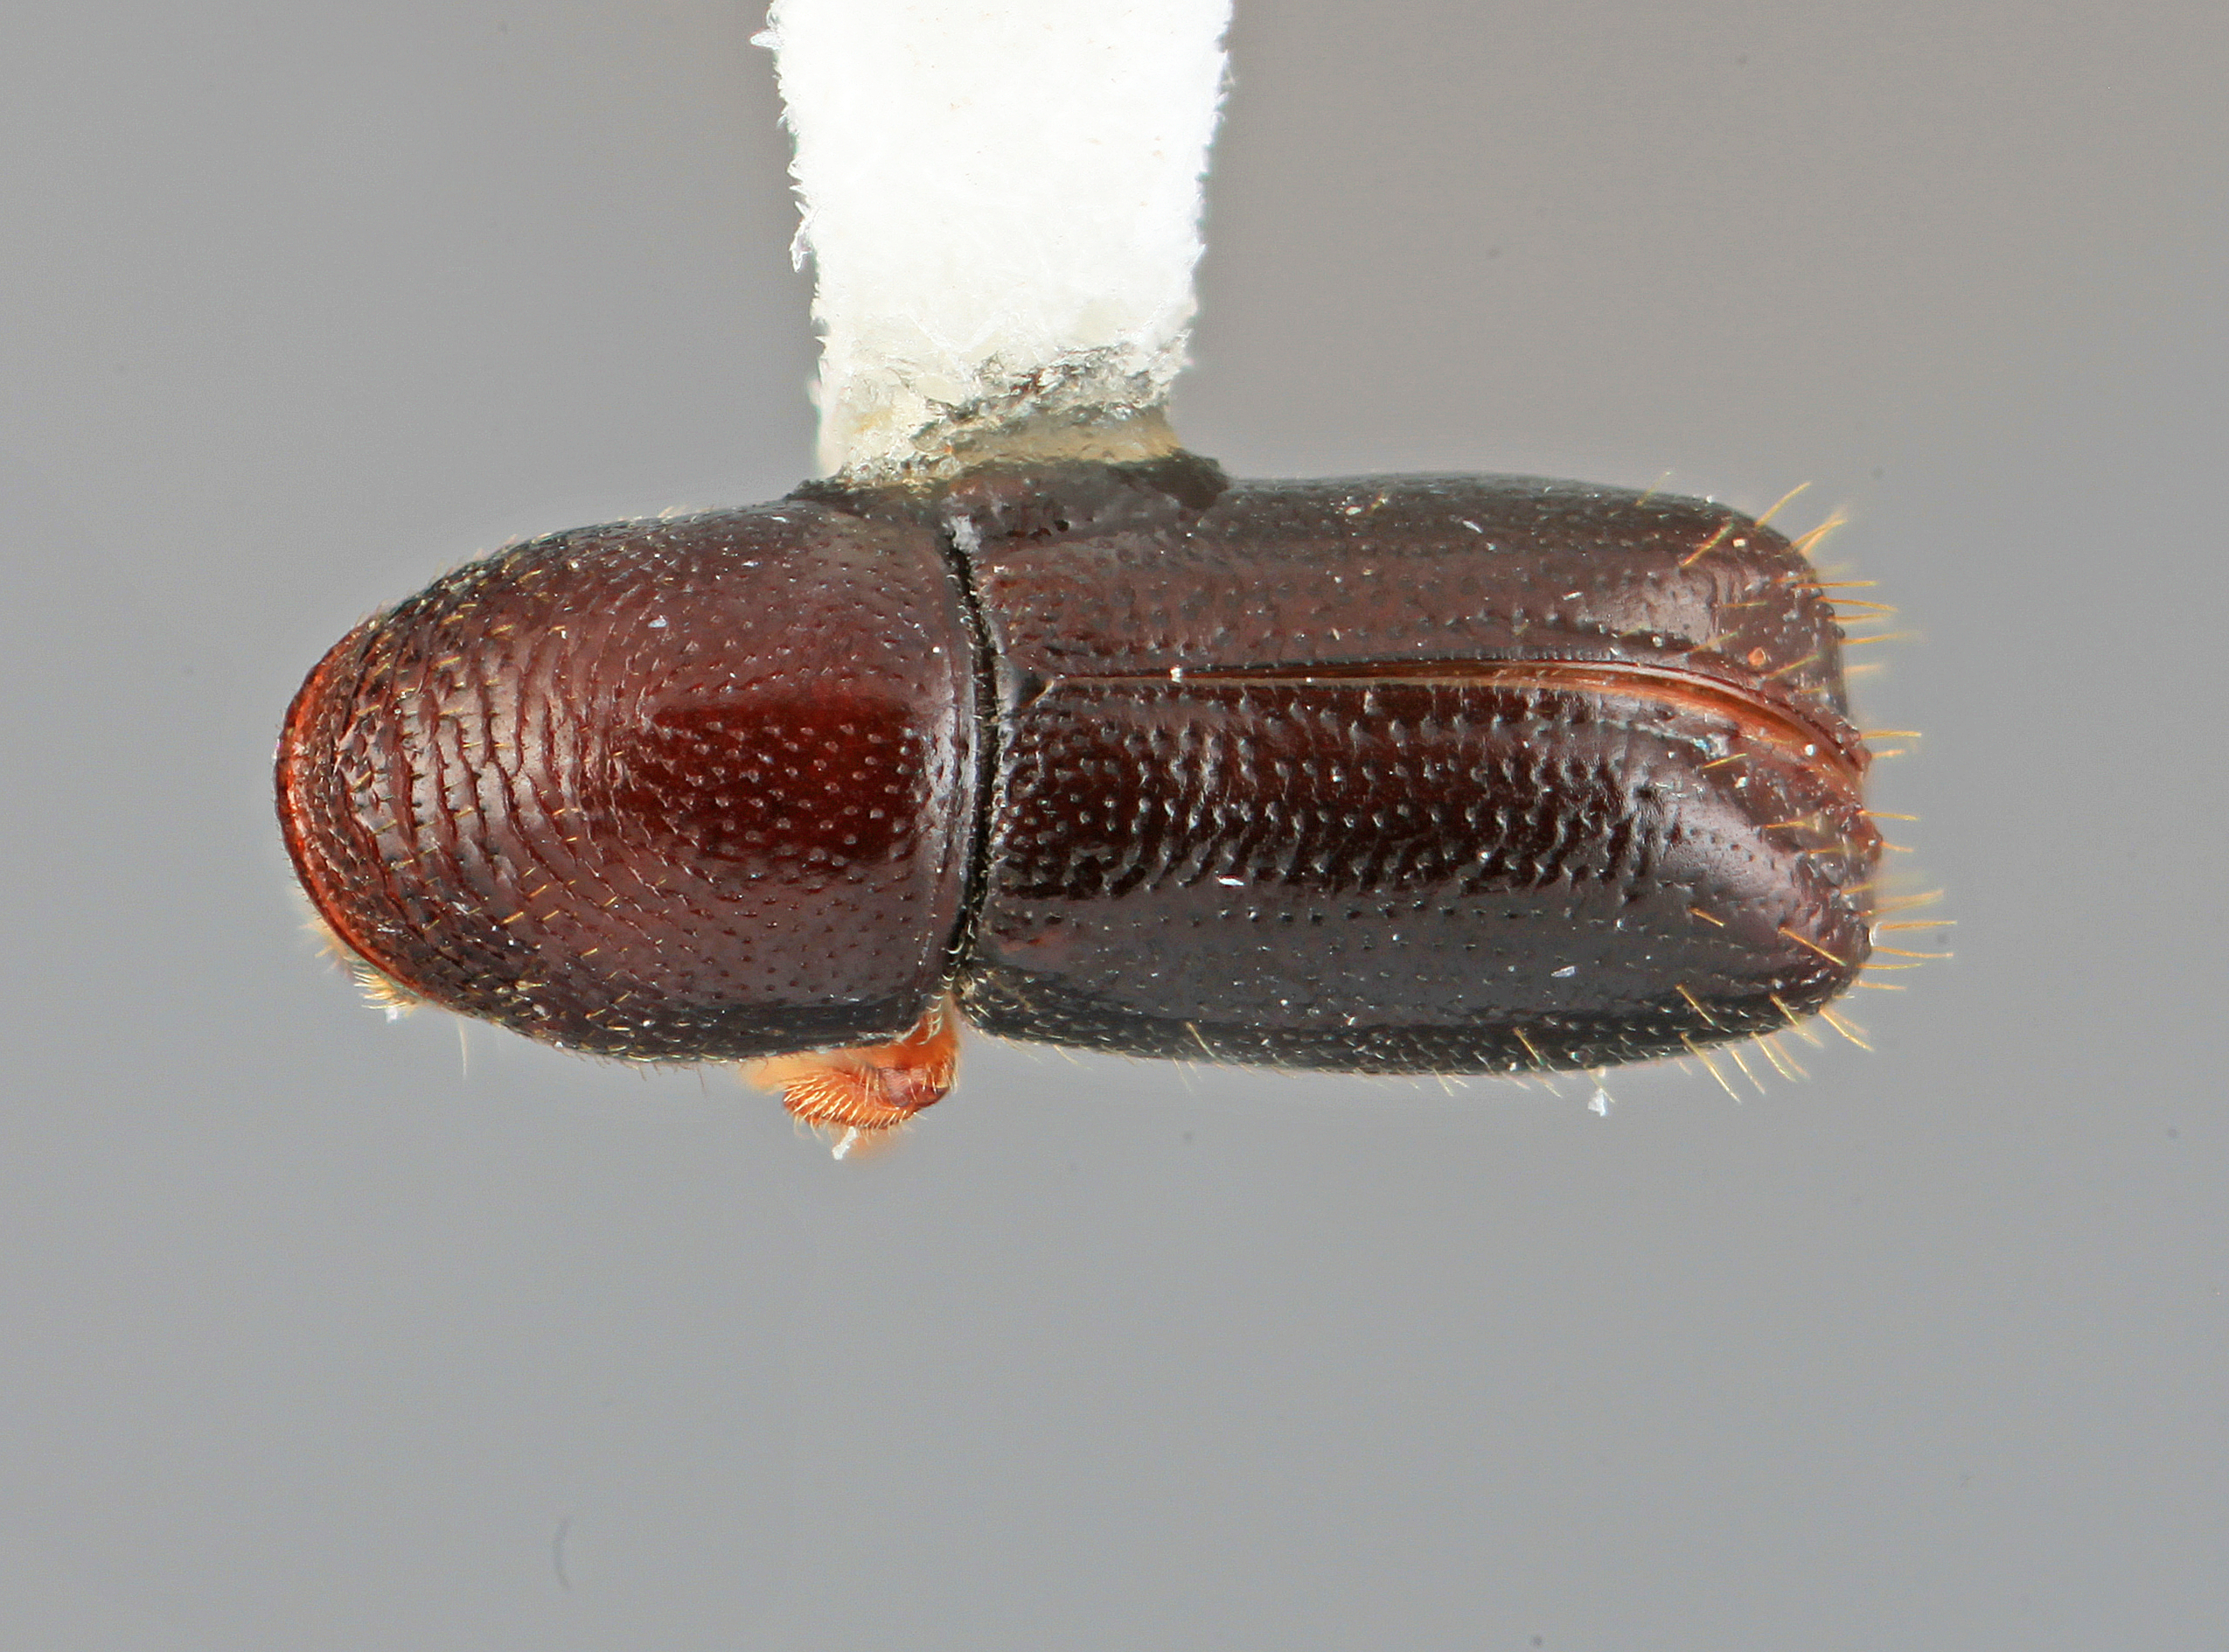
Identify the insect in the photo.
Araptus plicatus
